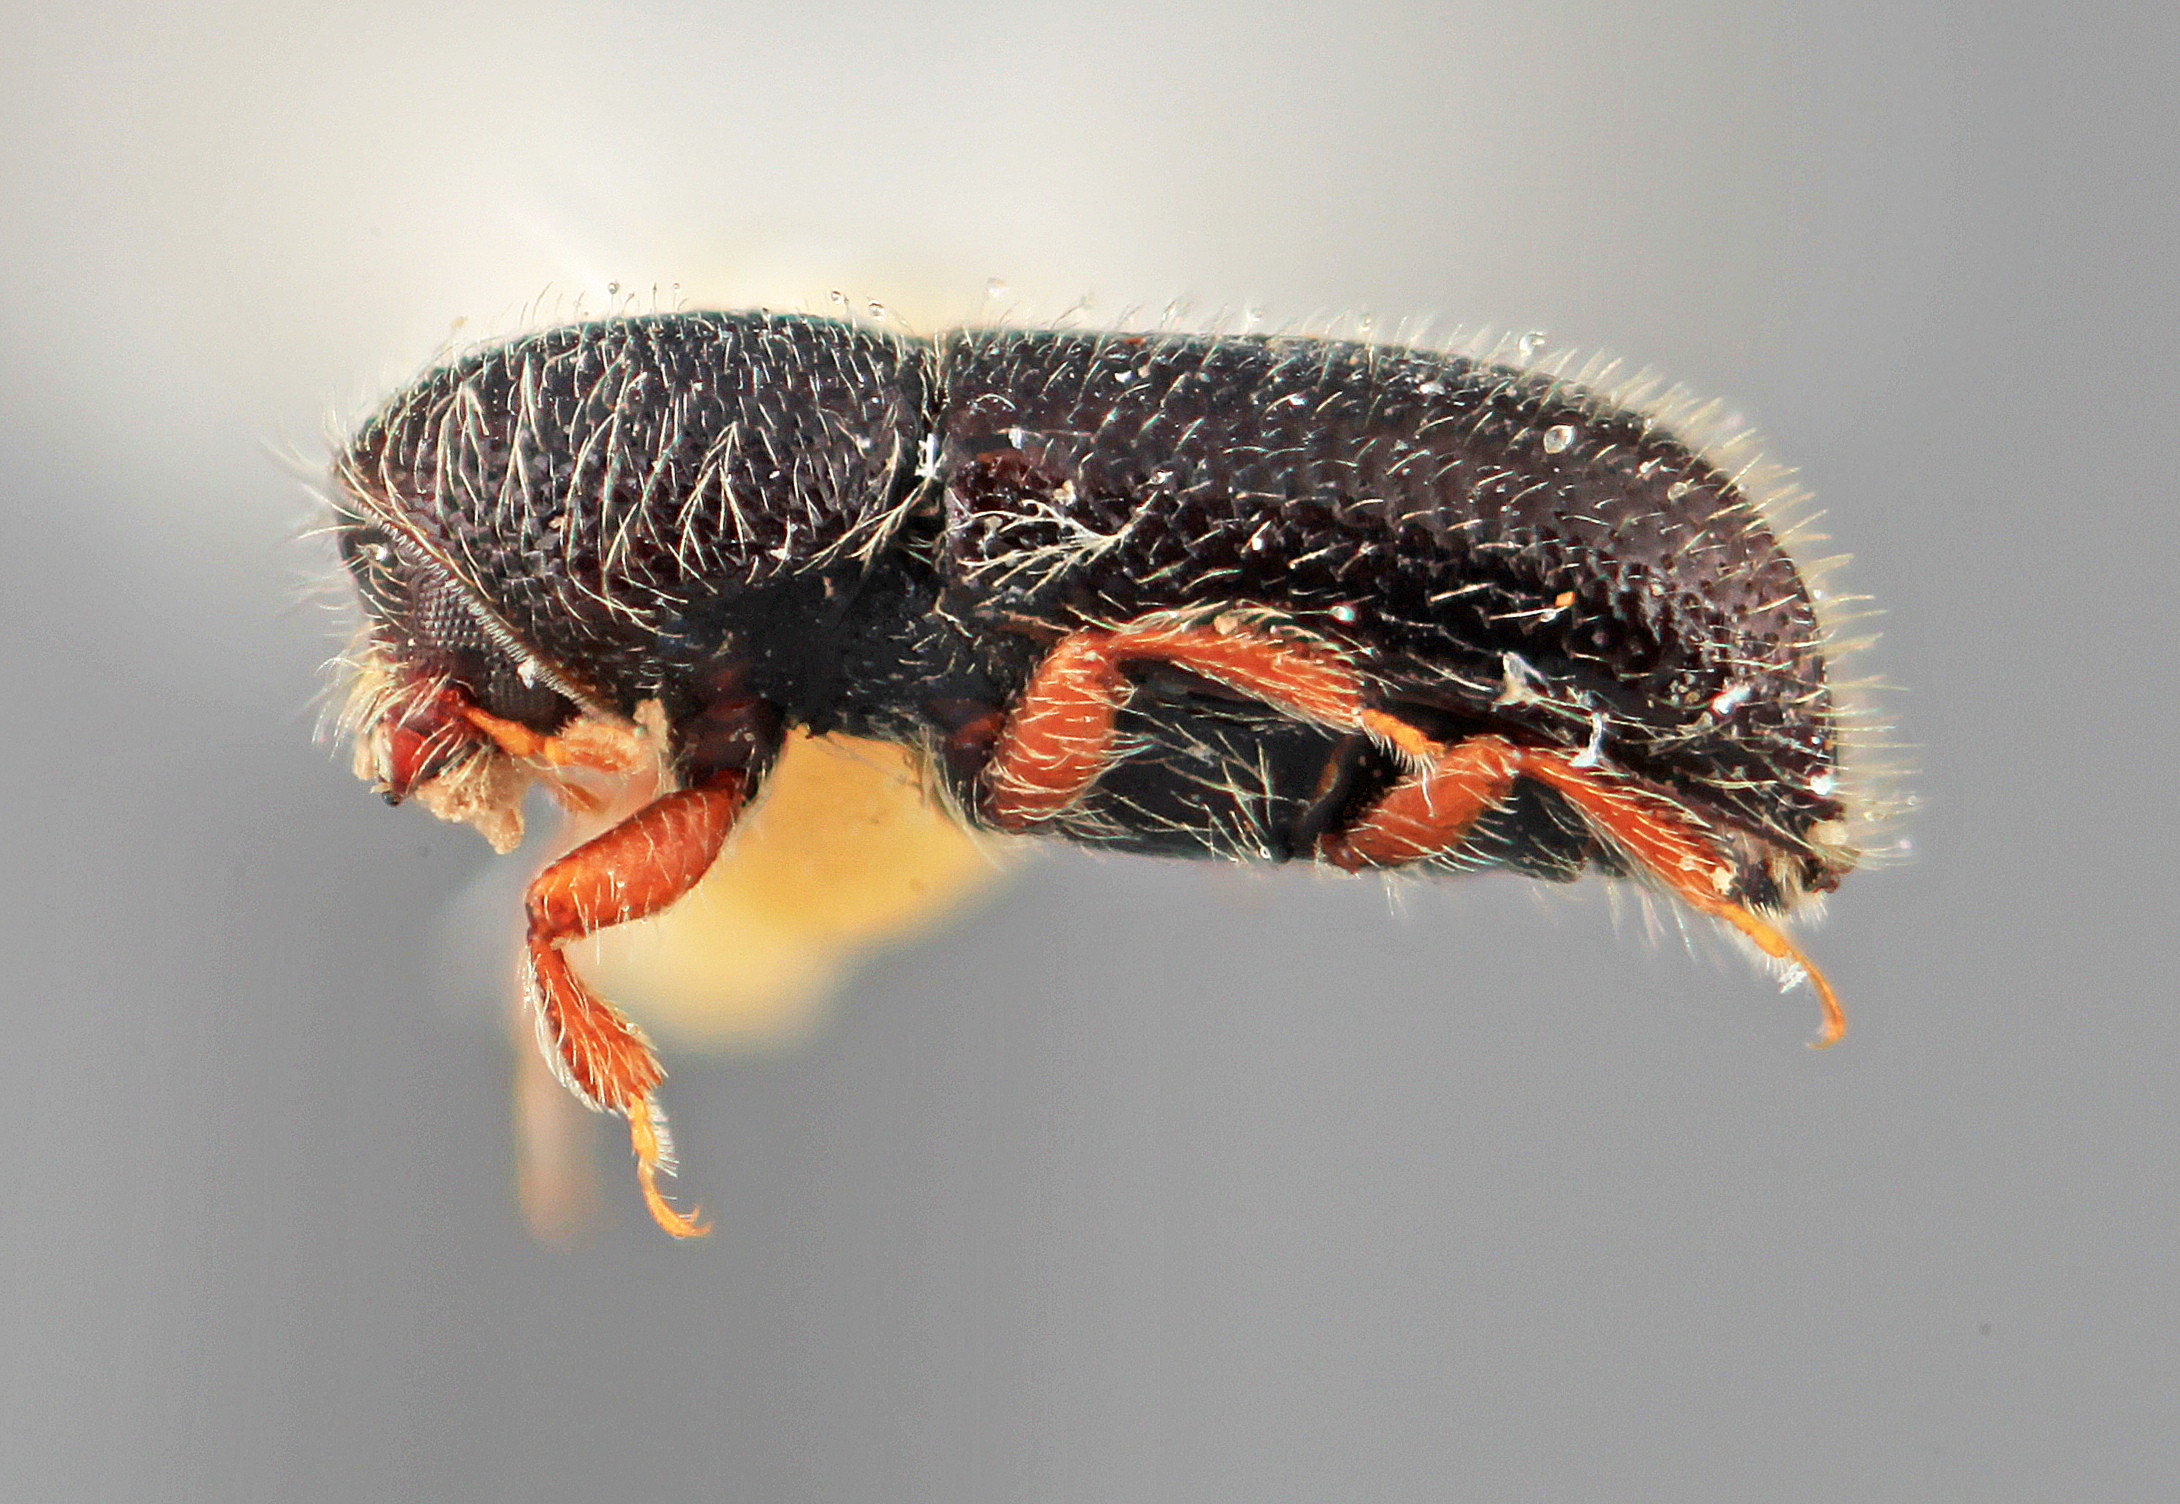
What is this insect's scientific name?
Dendrocranulus rudis
